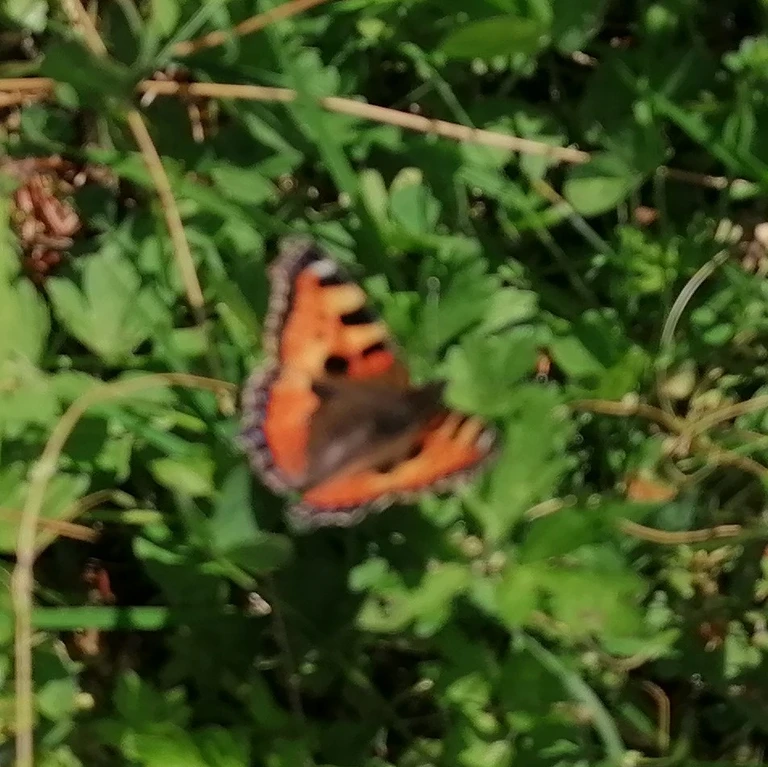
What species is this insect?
Aglais urticae
